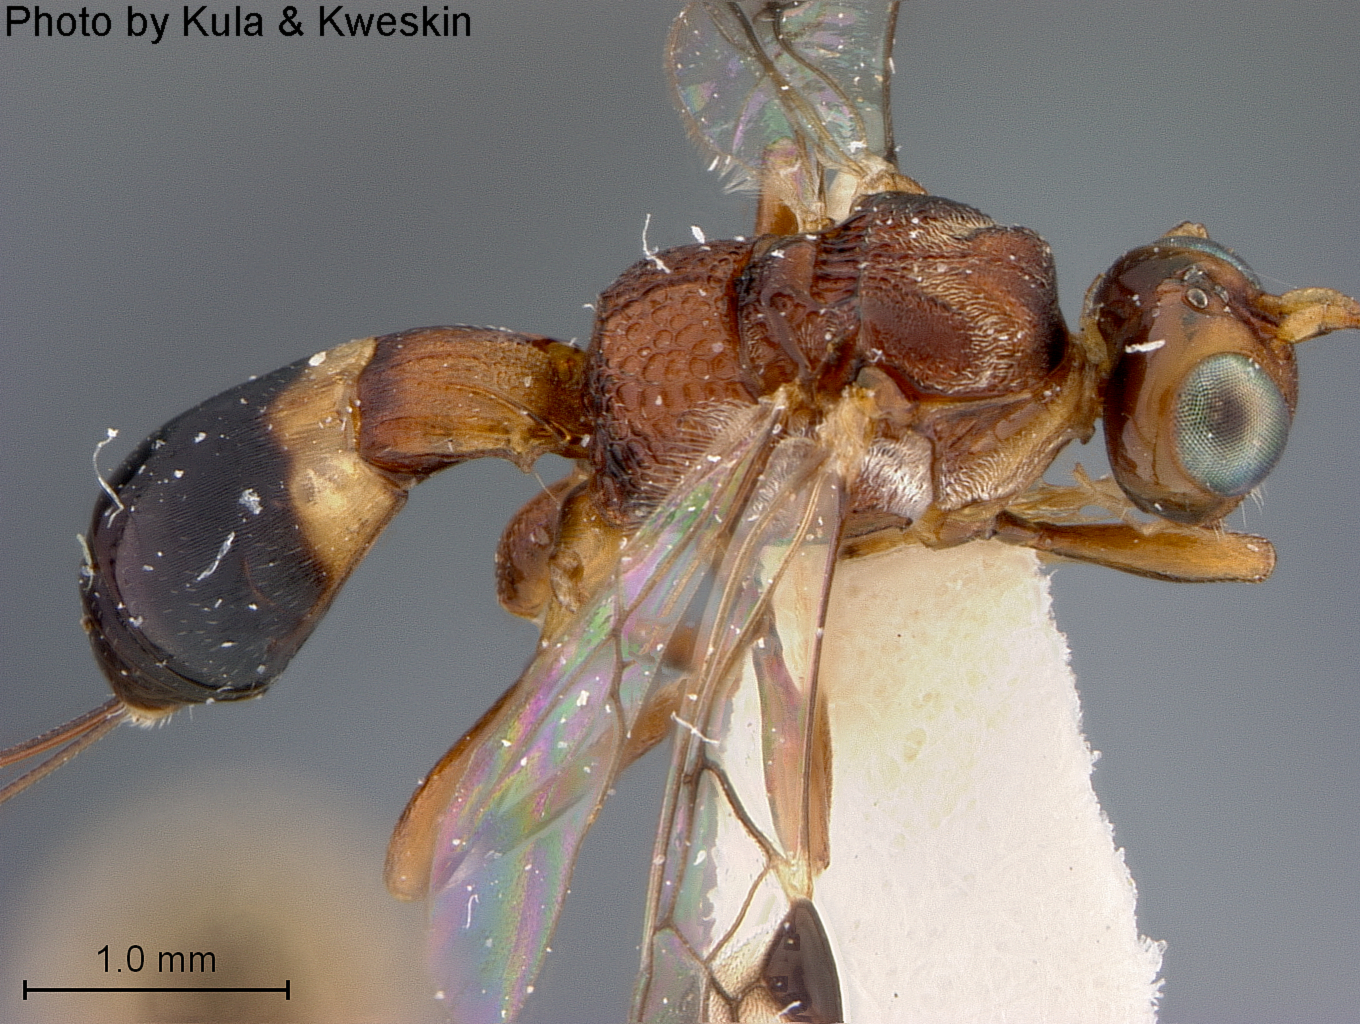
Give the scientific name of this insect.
Acanthorhogas costaricensis
